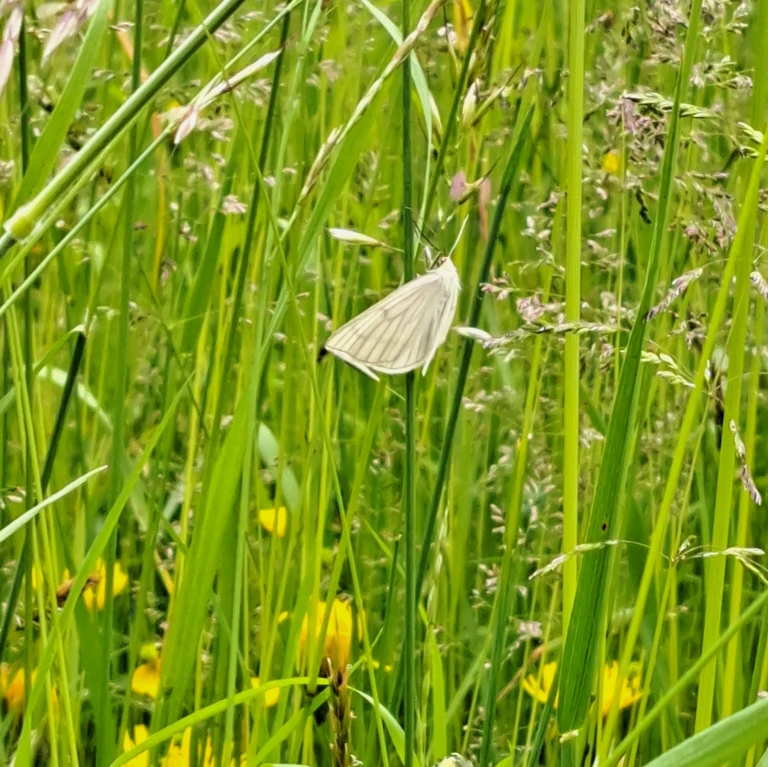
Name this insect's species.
Siona lineata
